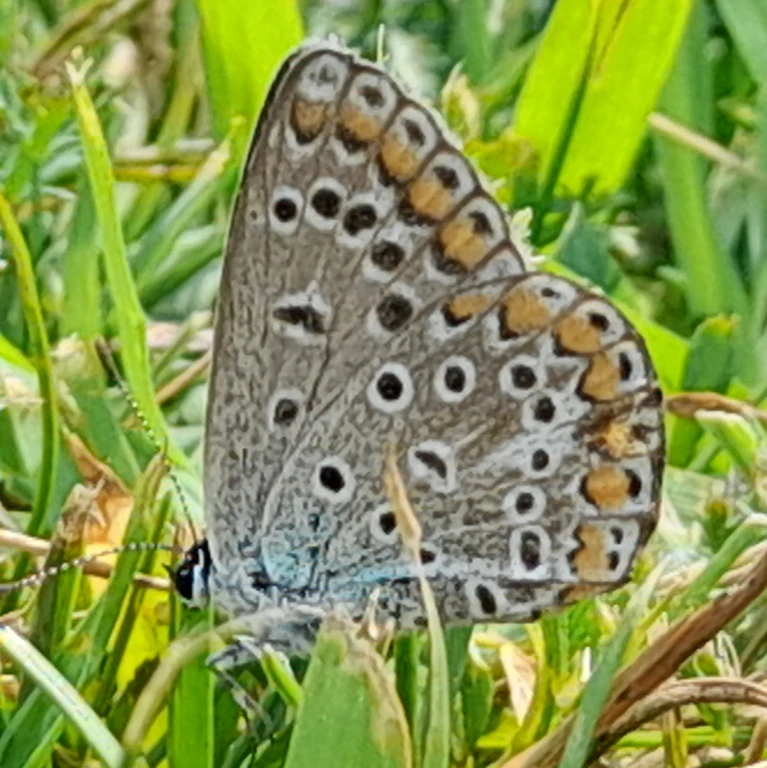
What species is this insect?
Polyommatus icarus
